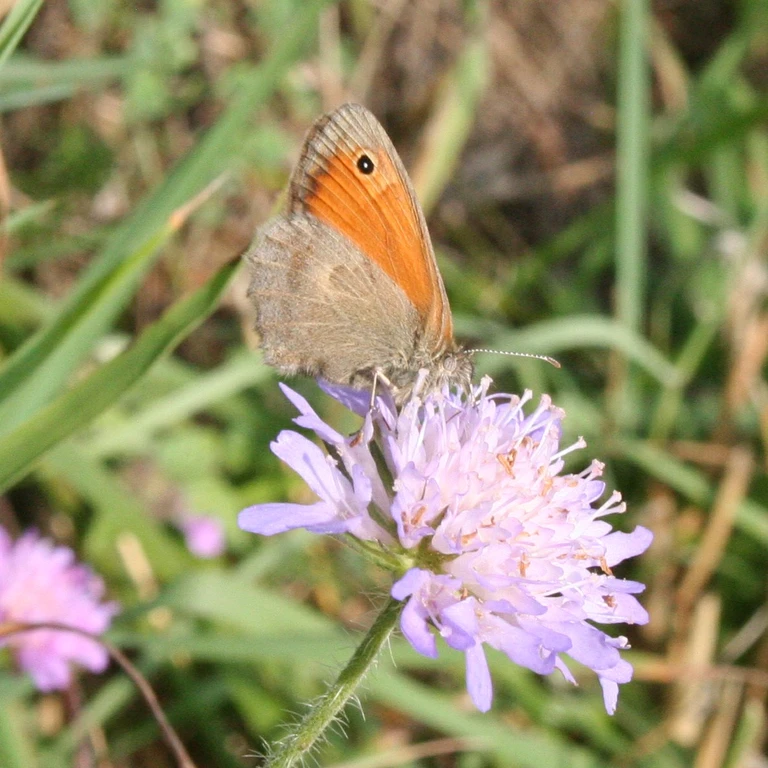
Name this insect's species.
Coenonympha pamphilus
